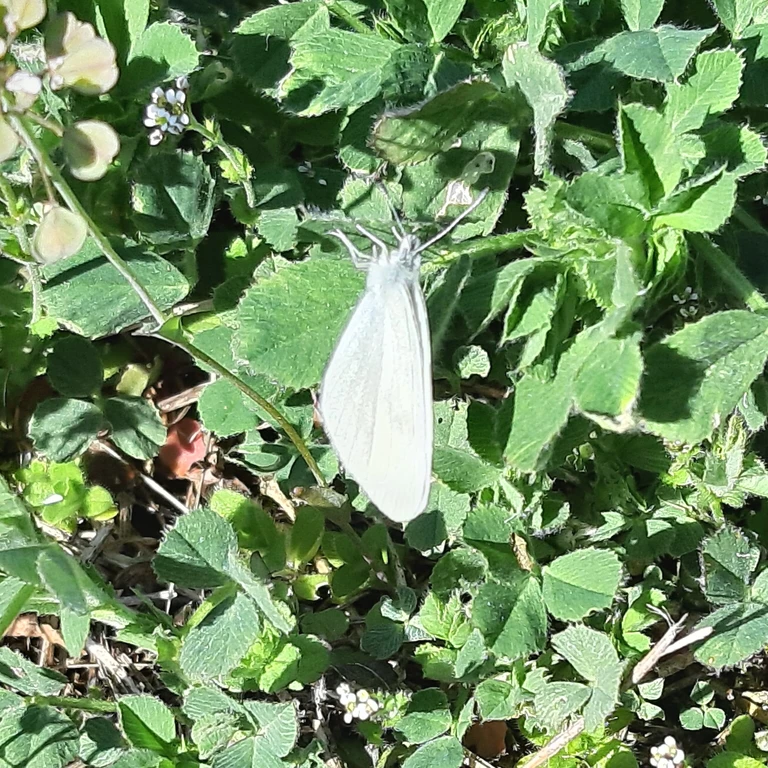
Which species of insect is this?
Leptidea sinapis/juvernica
